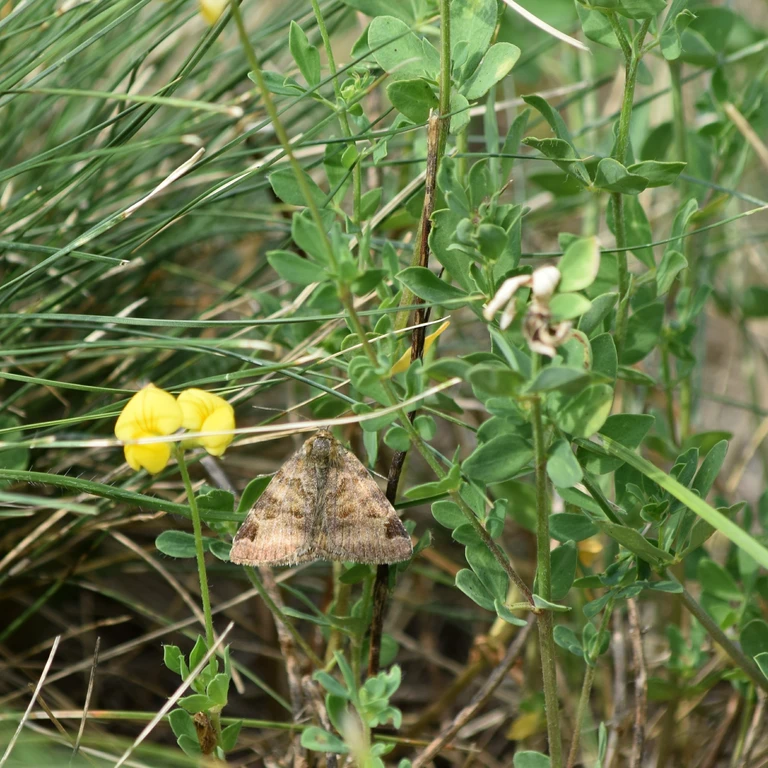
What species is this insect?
Euclidia glyphica
